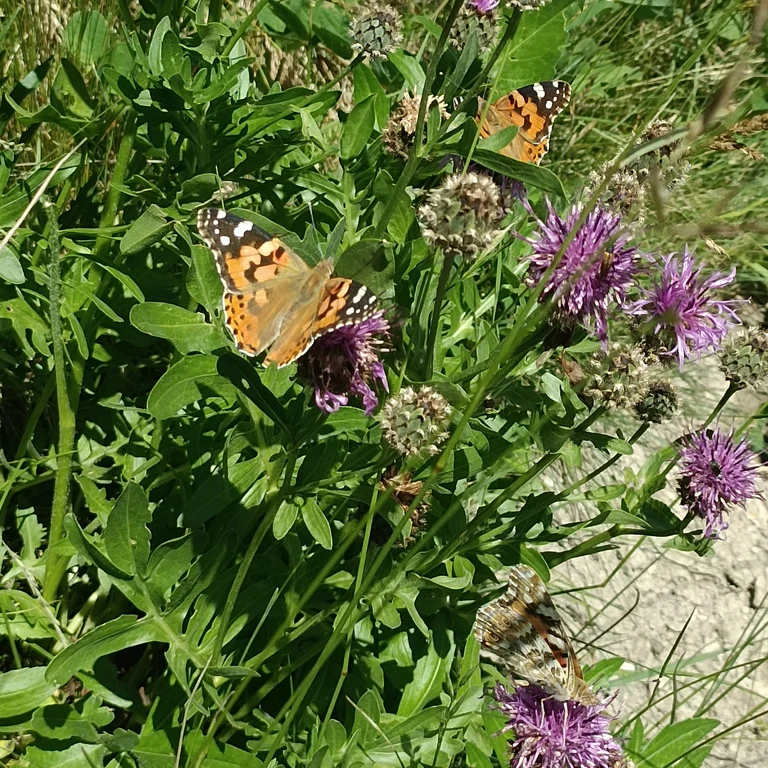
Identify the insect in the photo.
Vanessa cardui
